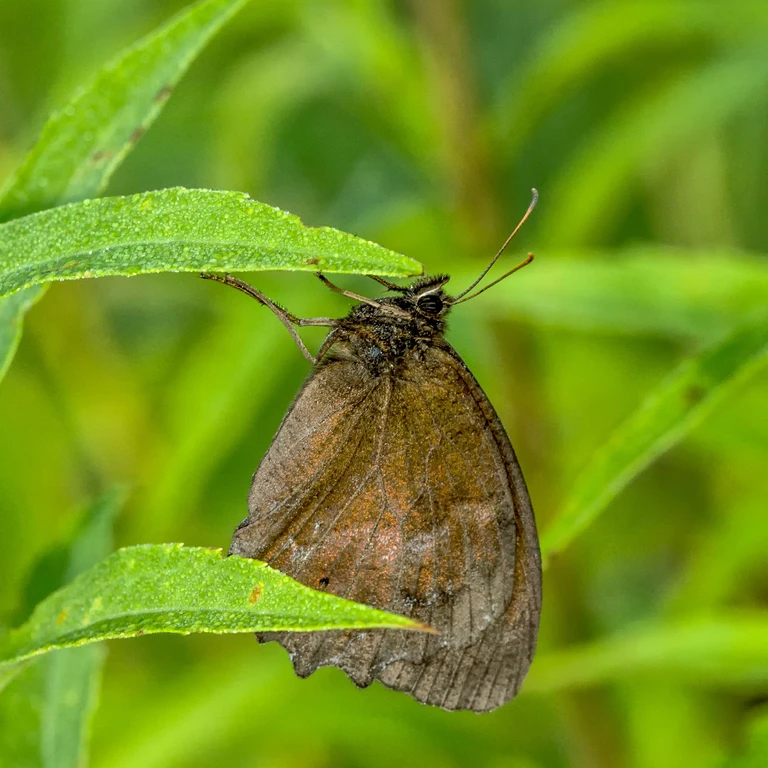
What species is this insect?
Minois dryas
